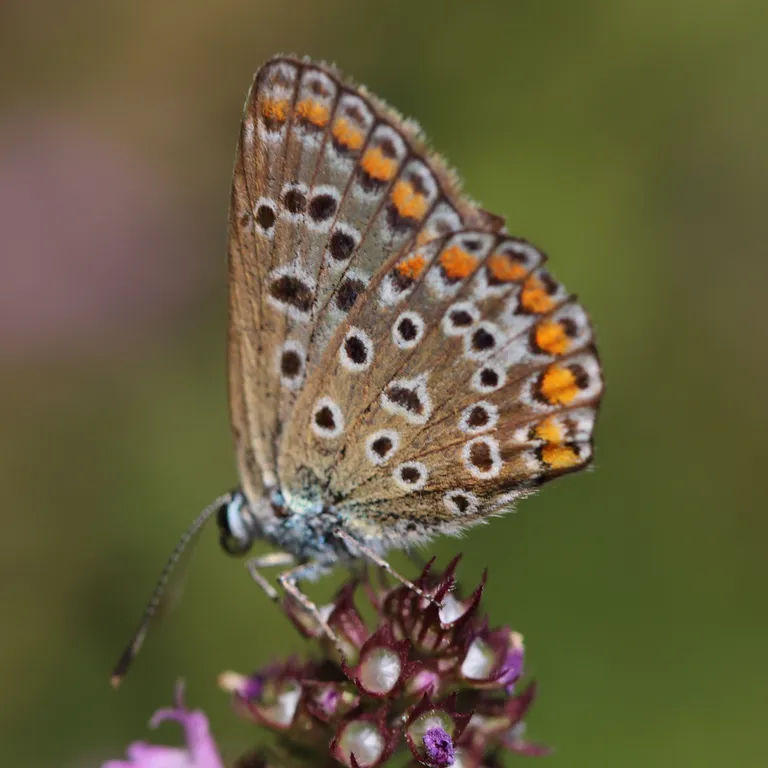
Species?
Polyommatus icarus
